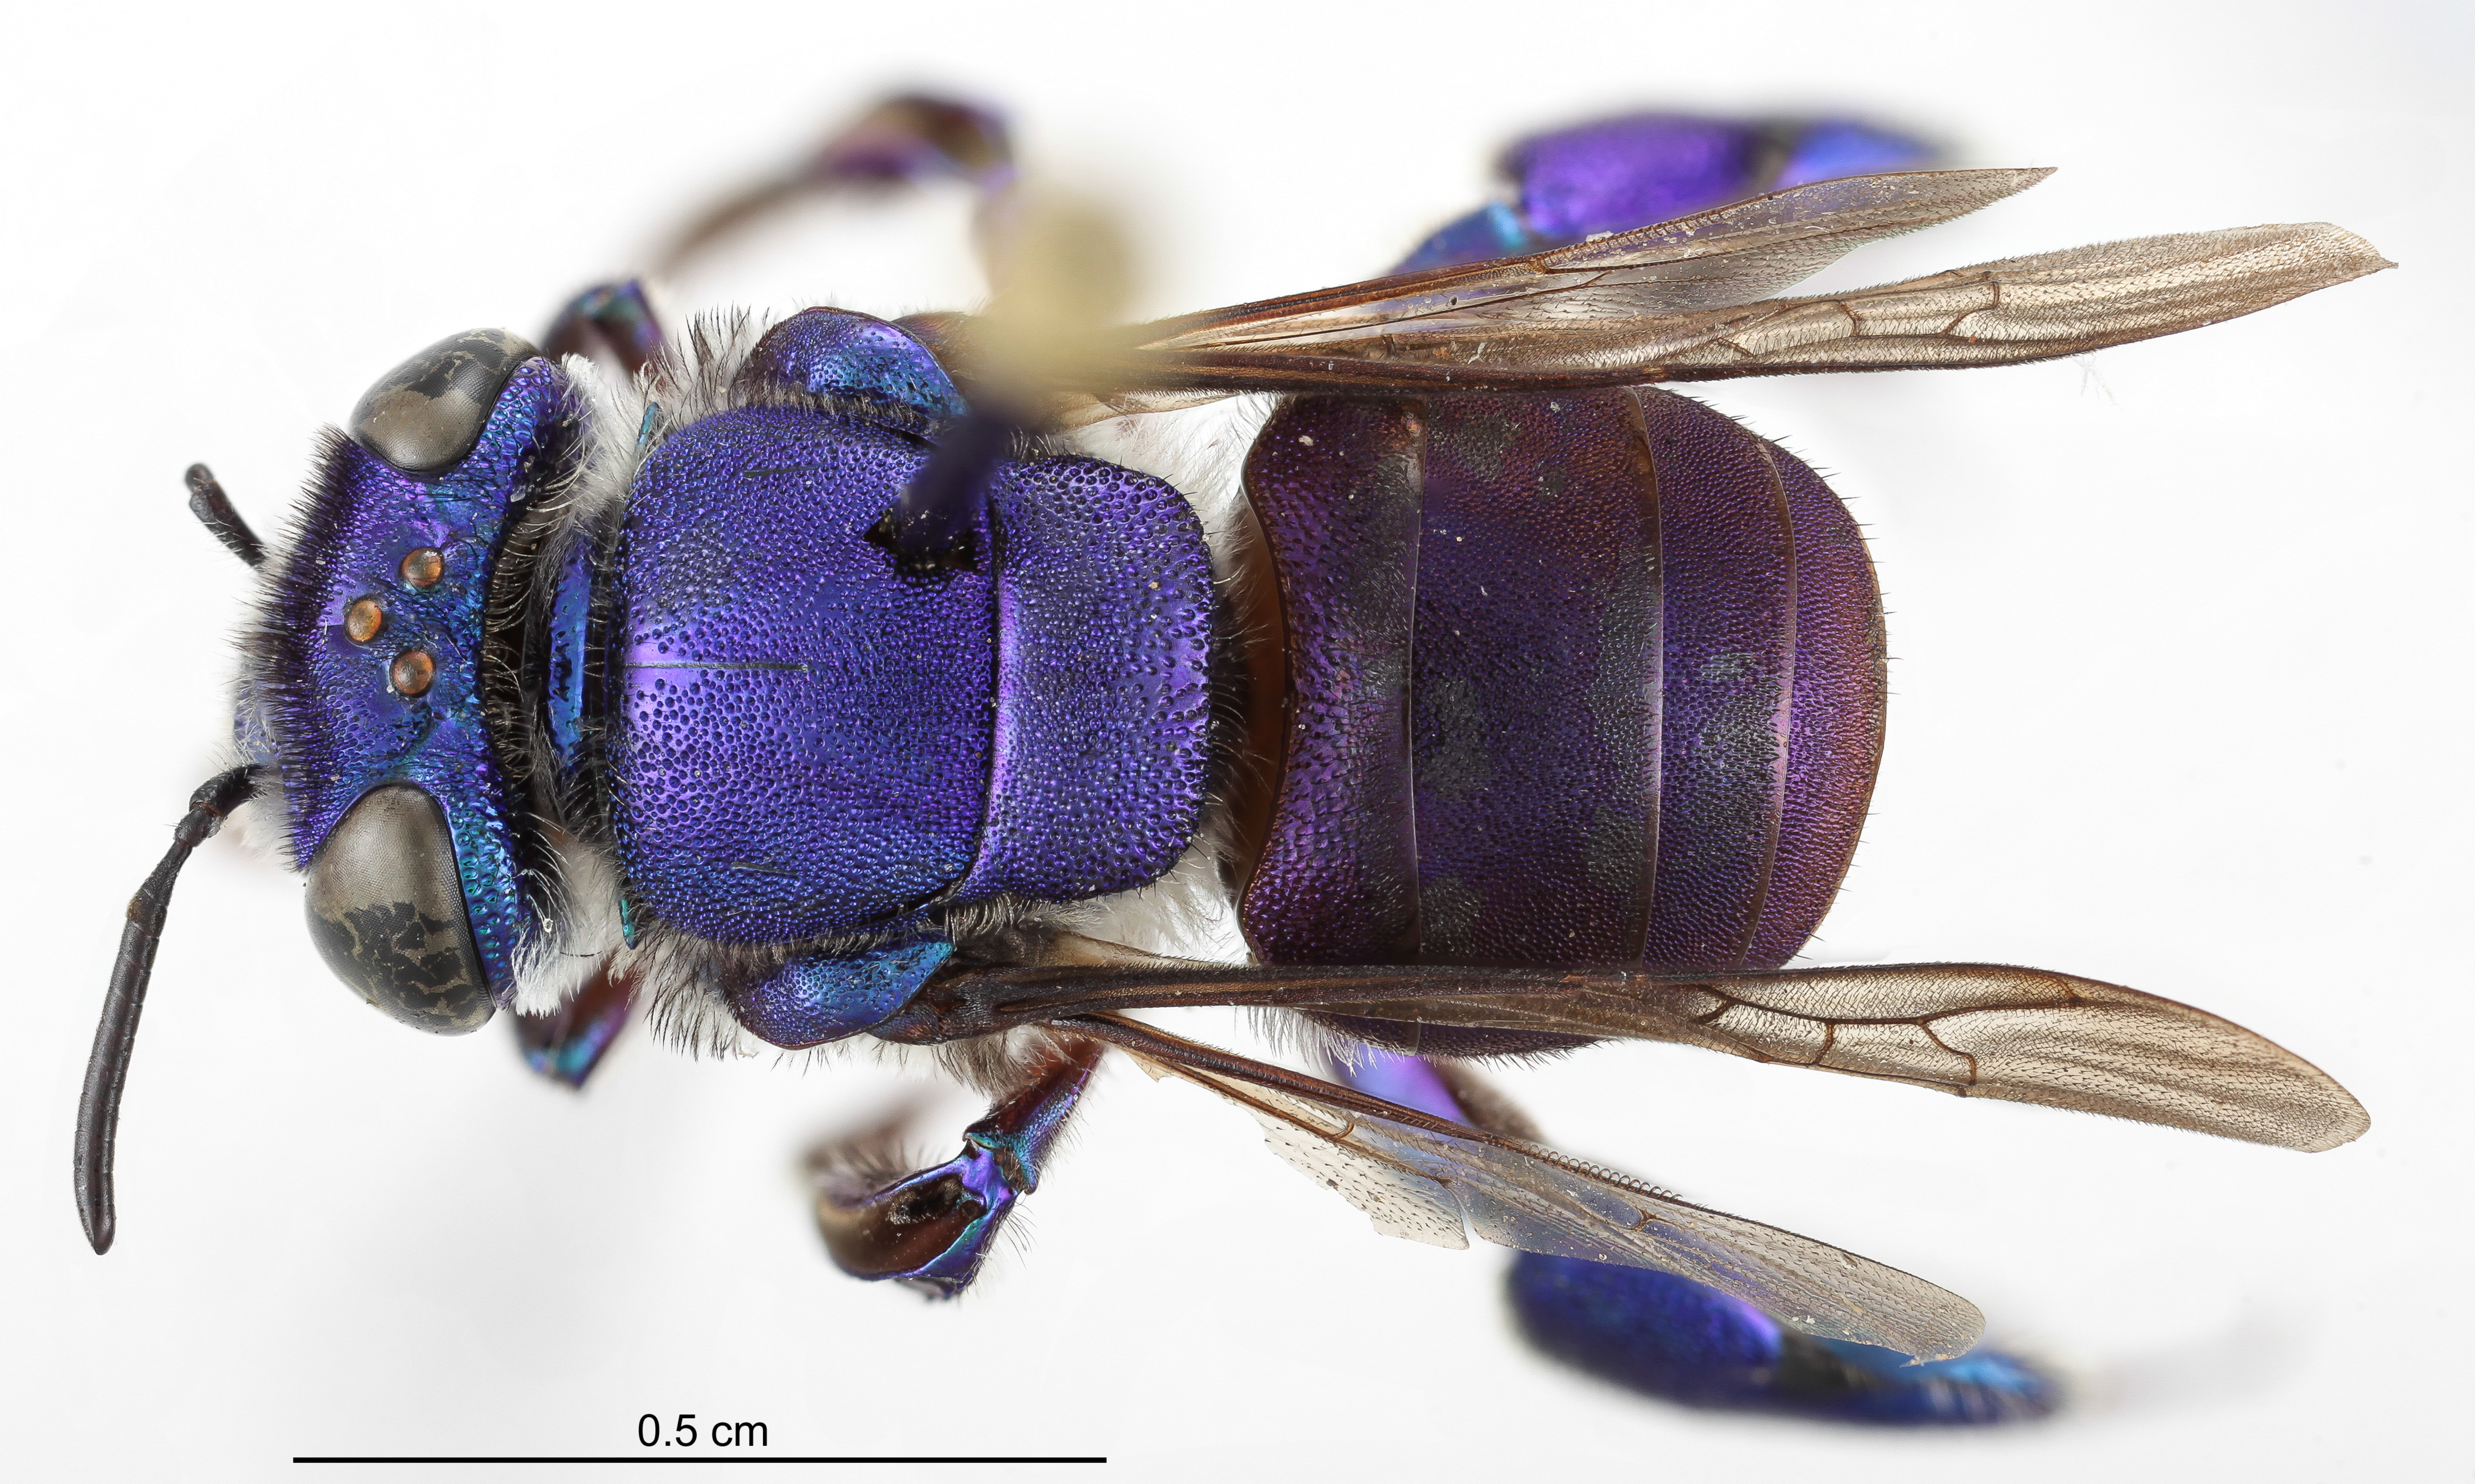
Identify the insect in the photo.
Euglossa bidentata
